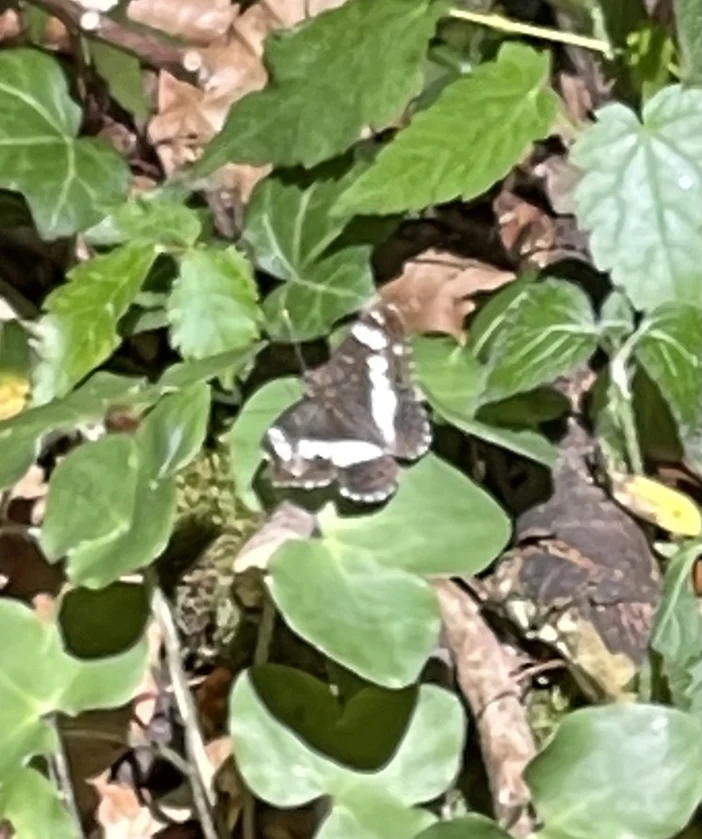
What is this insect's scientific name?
Limenitis camilla (also Ladoga camilla)
